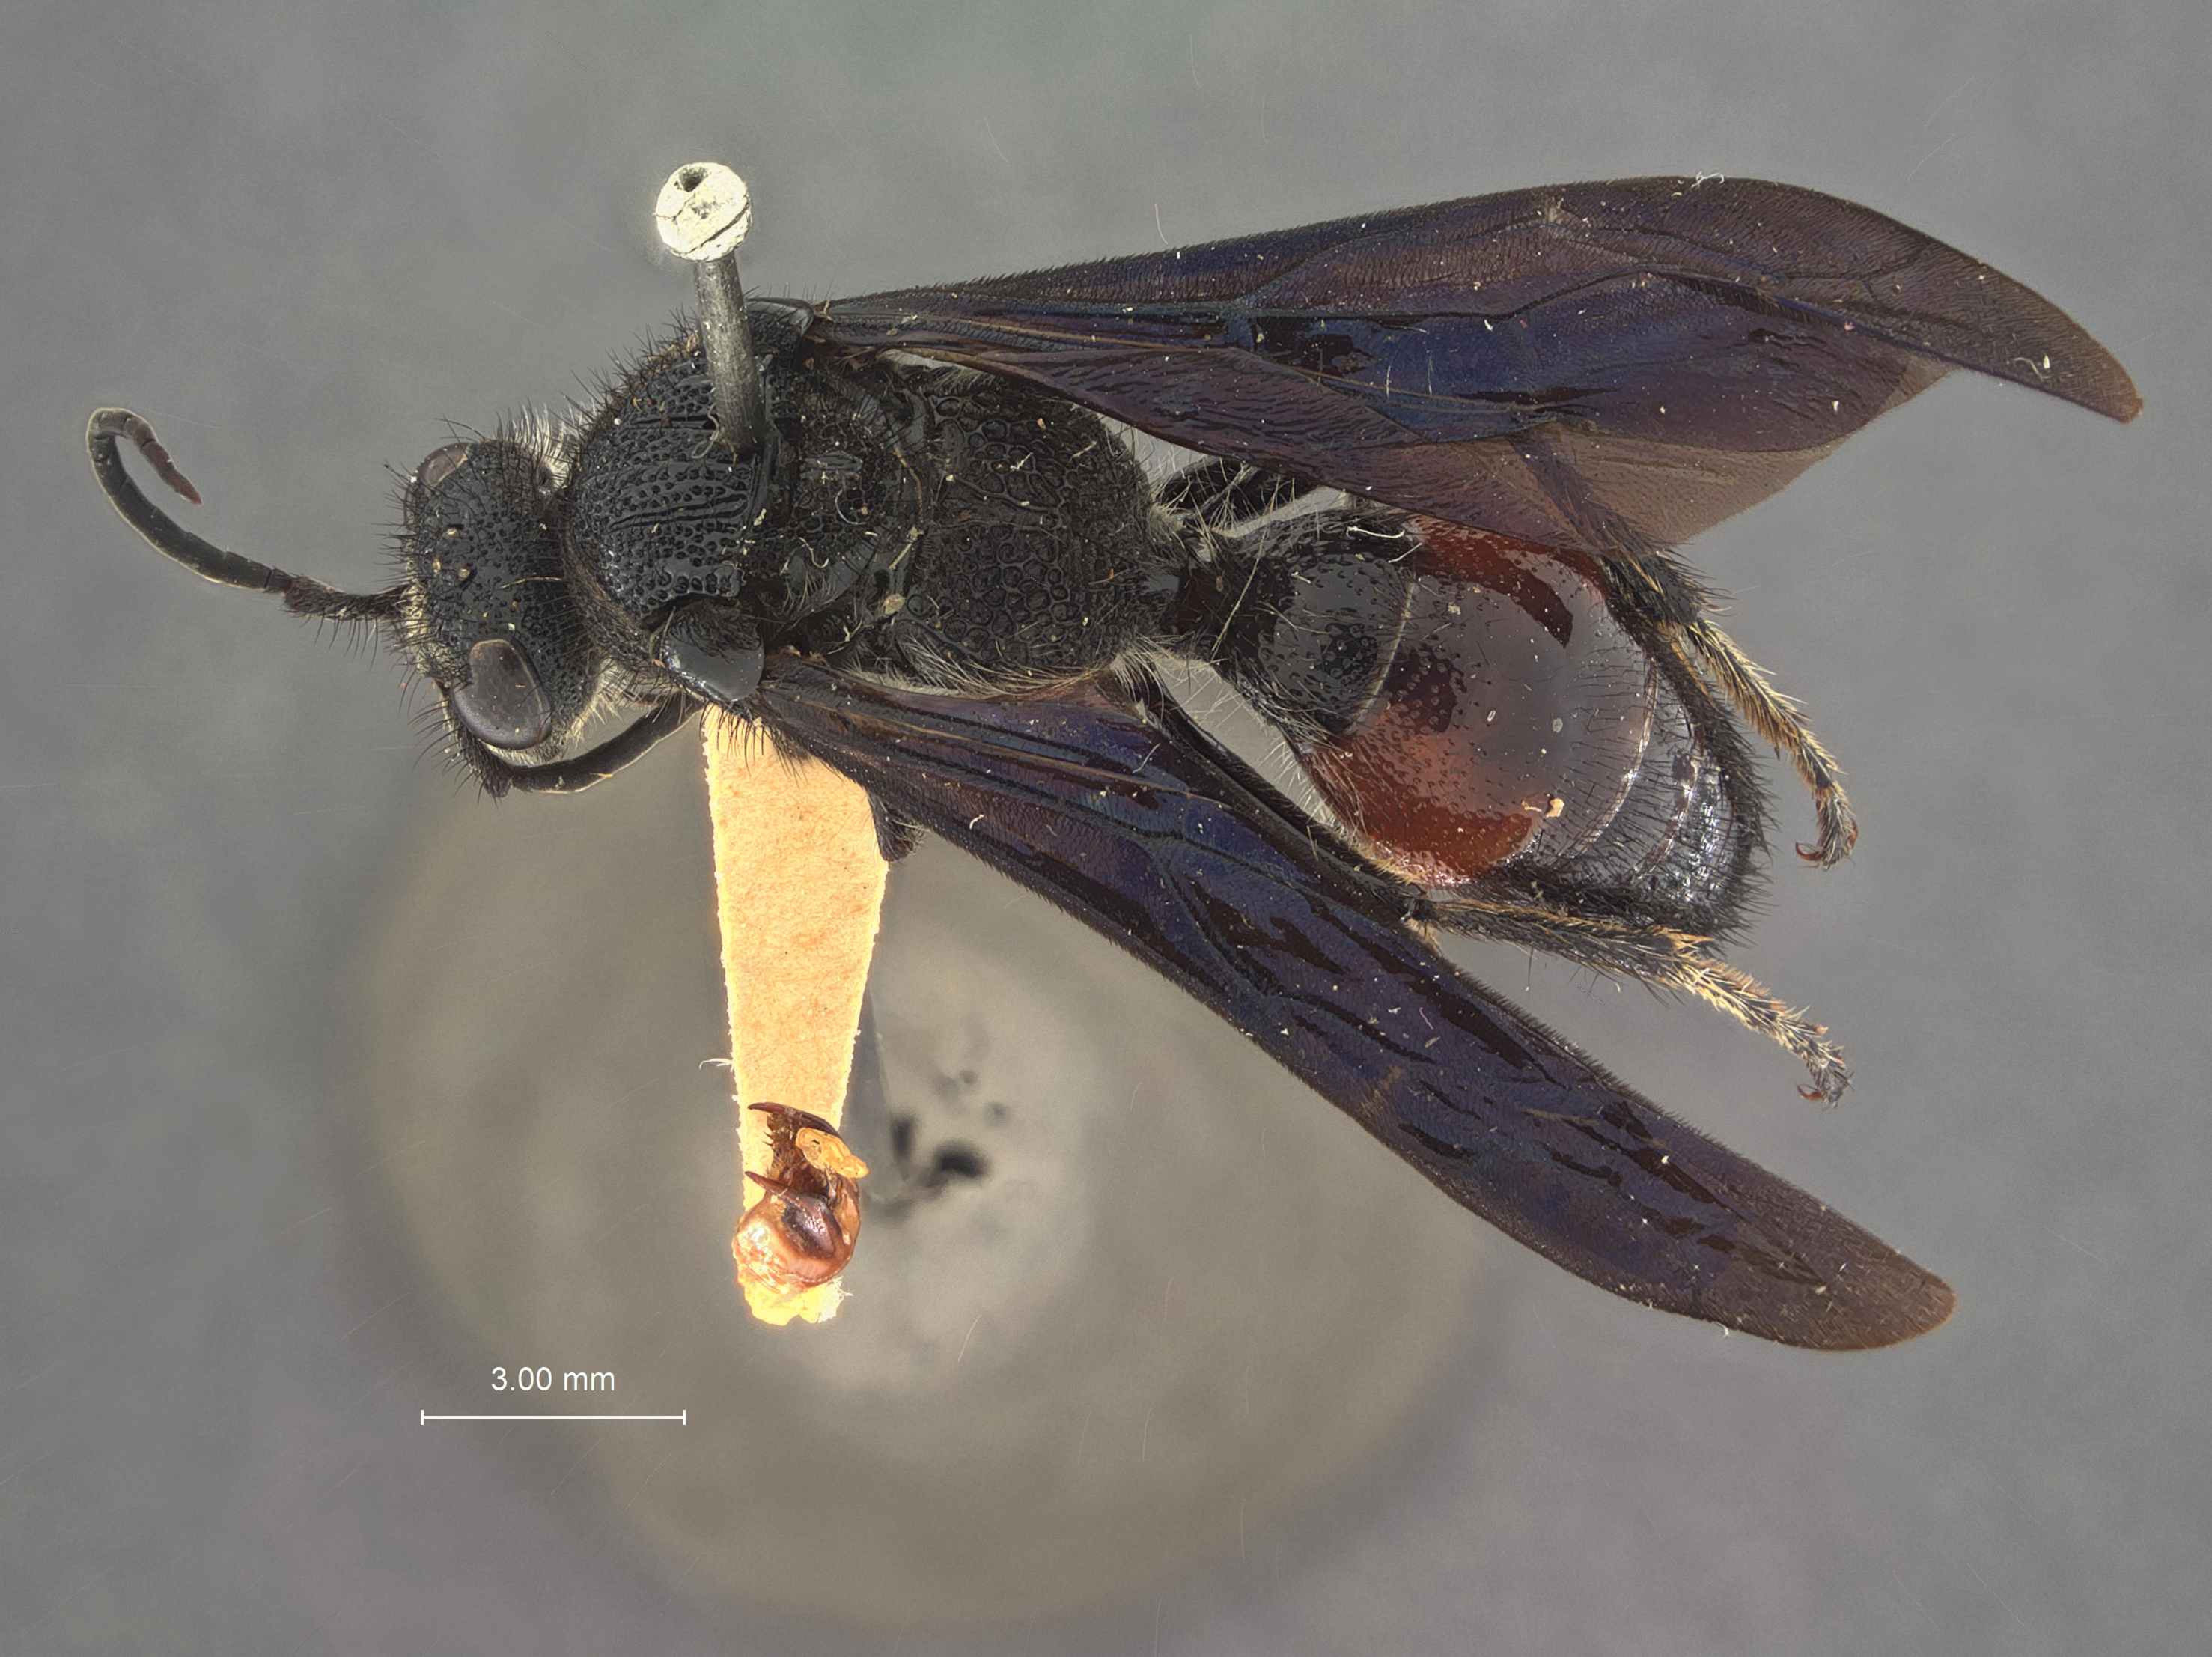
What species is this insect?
Timulla eremita
